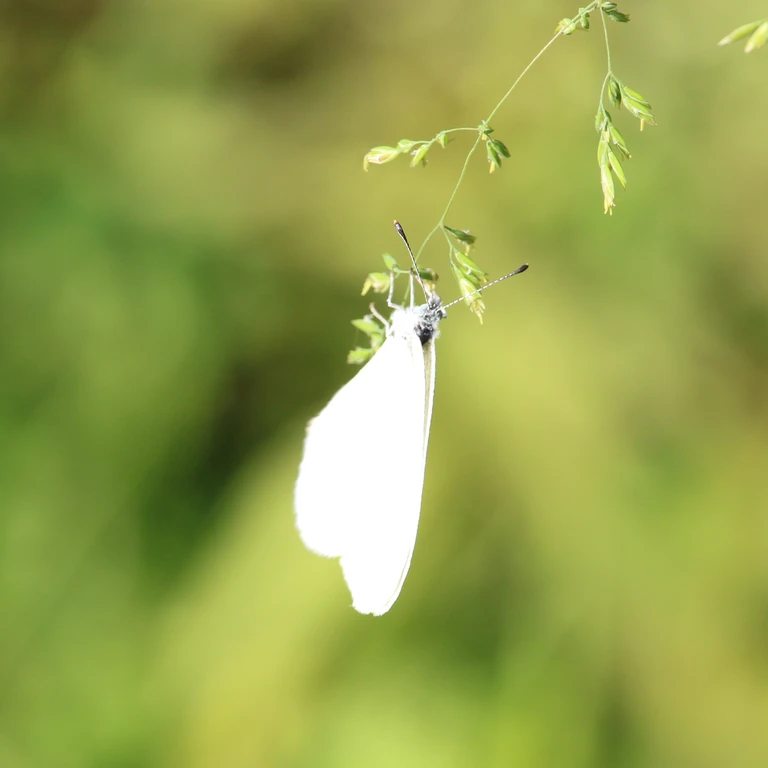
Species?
Leptidea sinapis/juvernica
